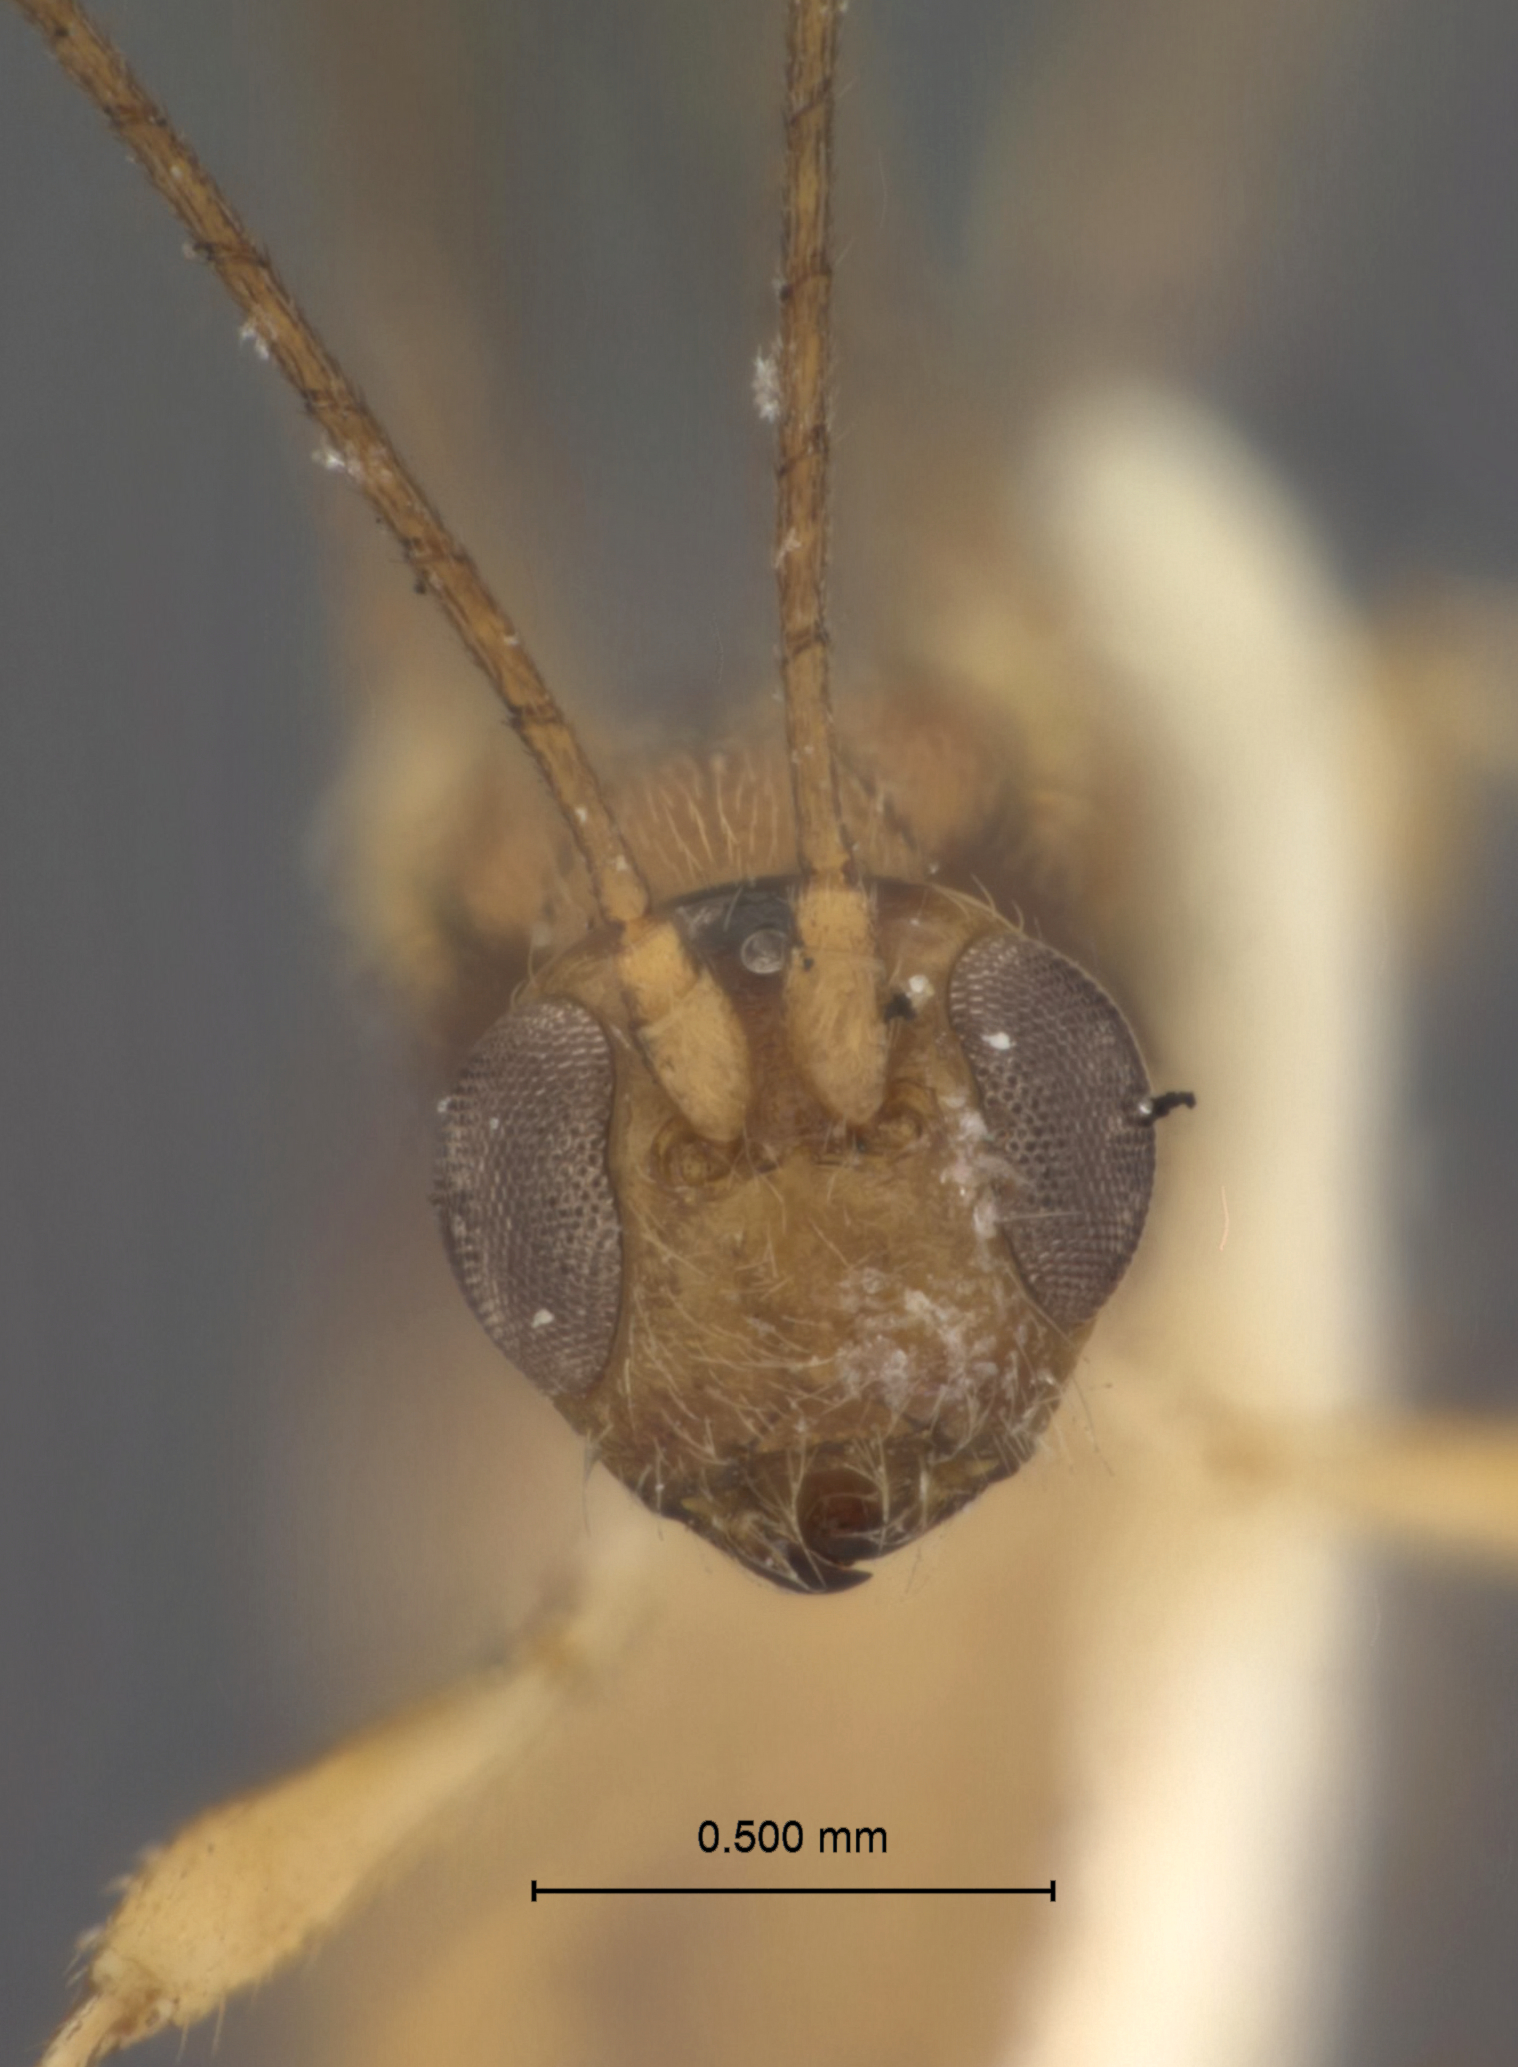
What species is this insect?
Spathius guamensis
